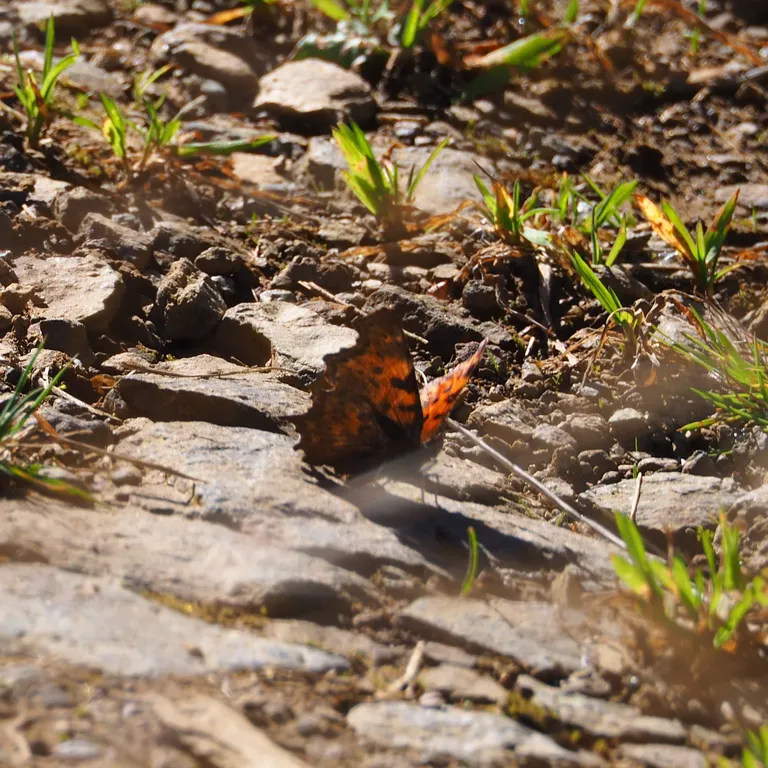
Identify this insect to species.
Polygonia c-album
